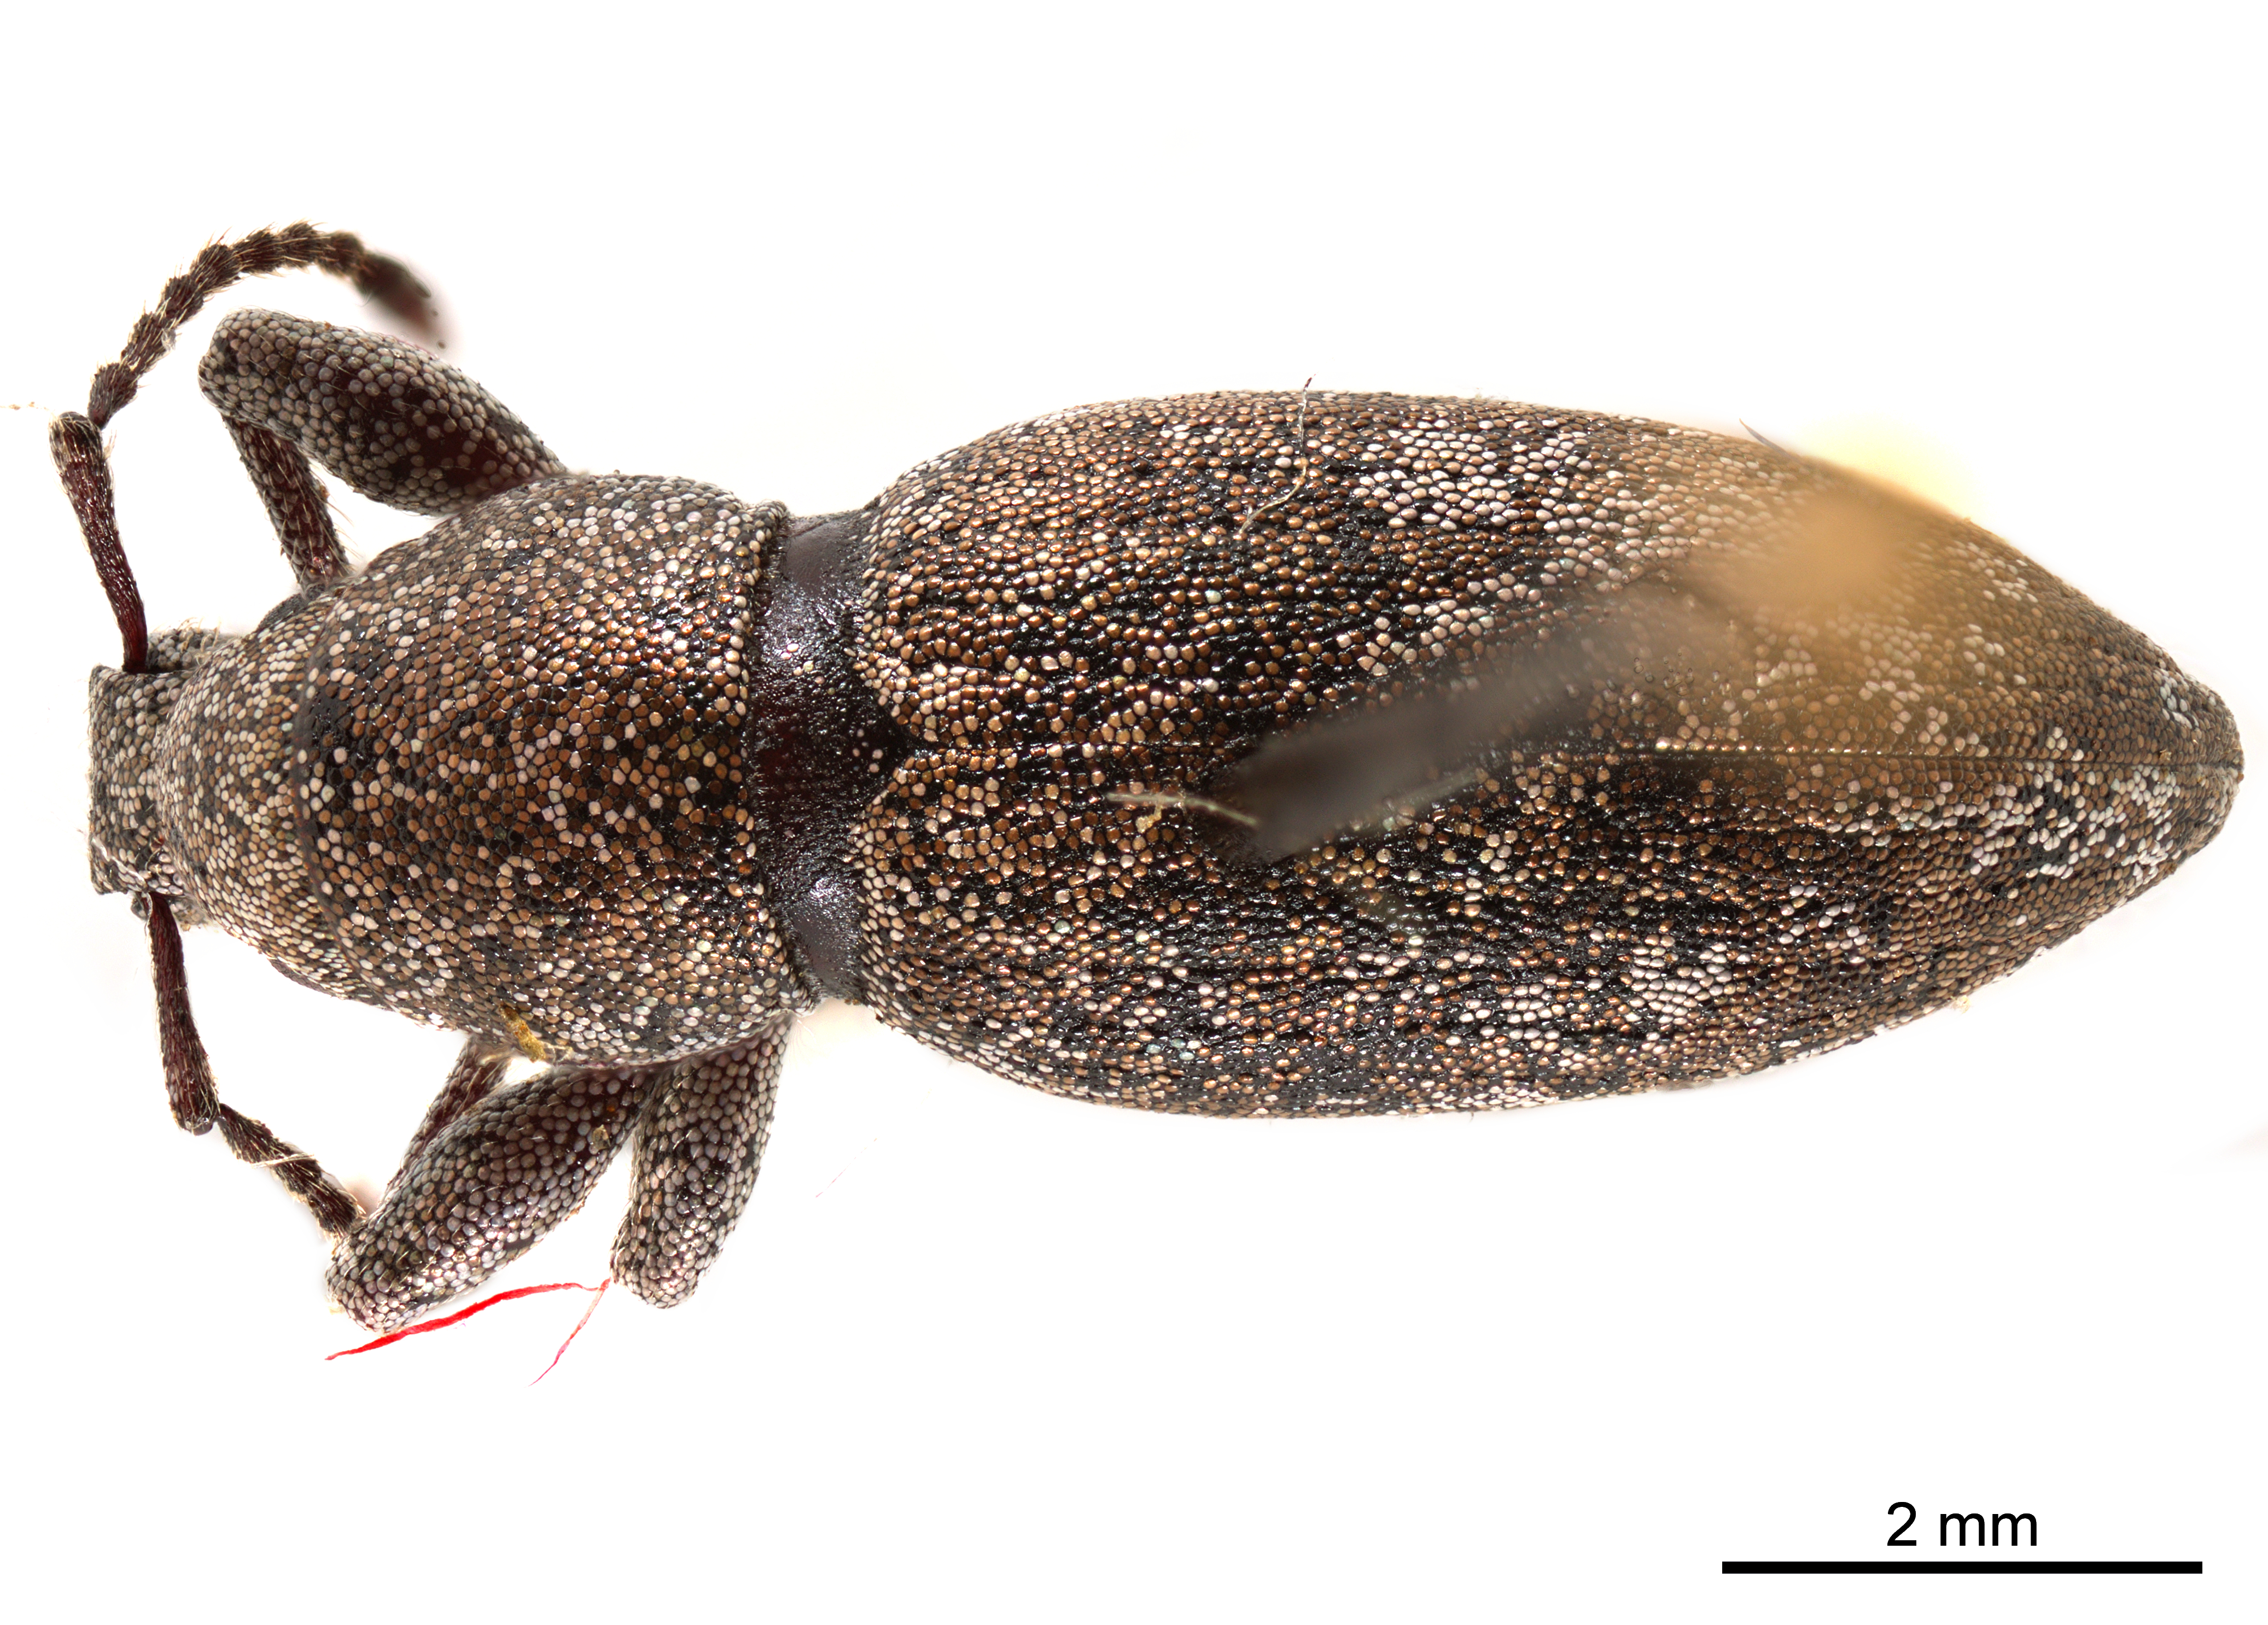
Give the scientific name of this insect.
Orimodema protracta
